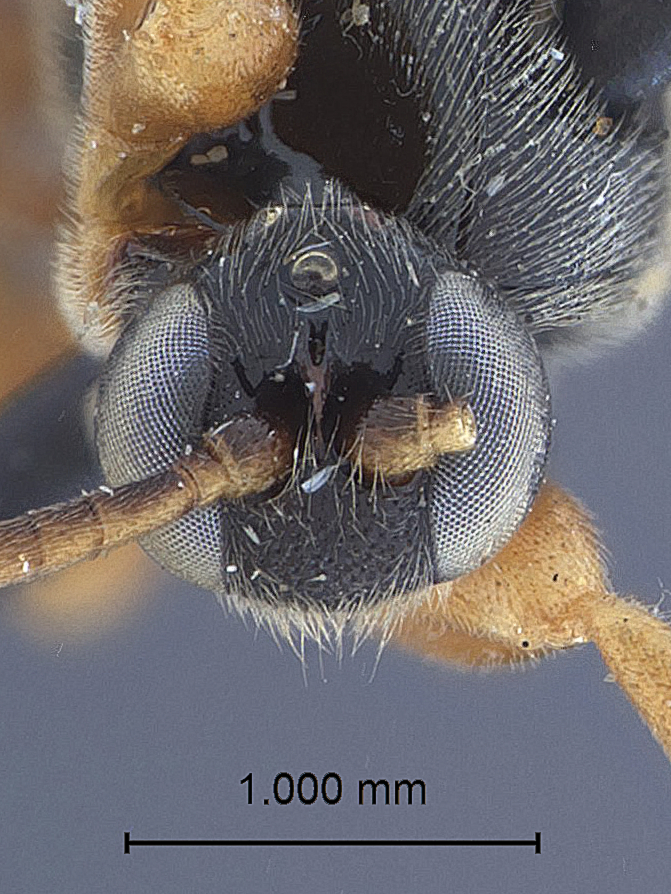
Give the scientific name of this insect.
Triclistus evexus
